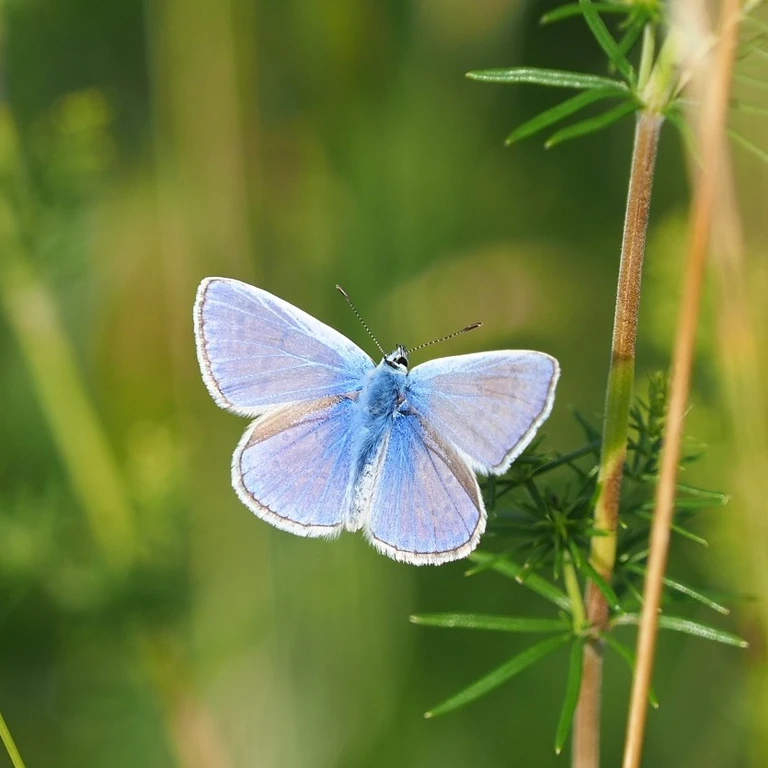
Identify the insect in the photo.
Polyommatus icarus
